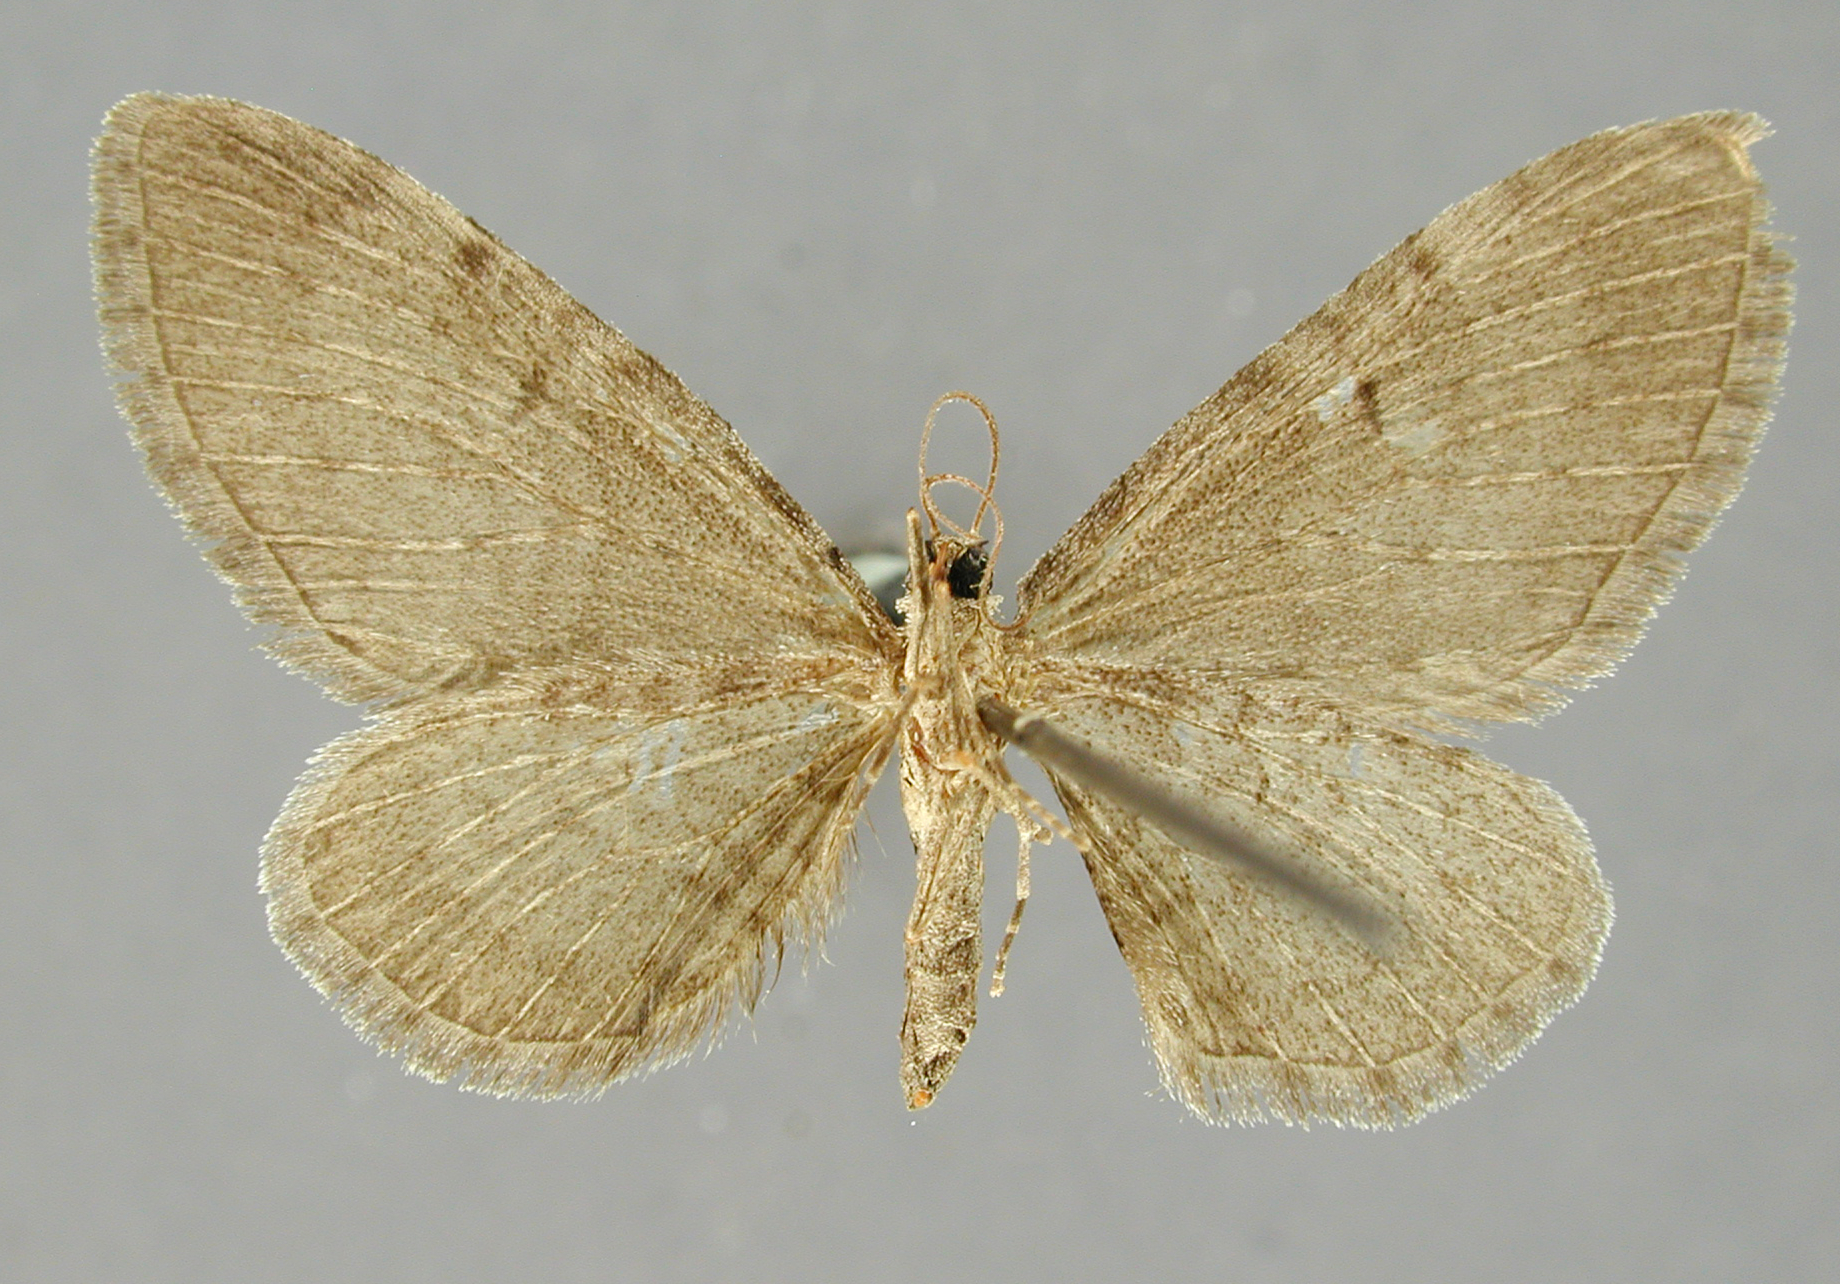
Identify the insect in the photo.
Tephroclystia magnifacta
